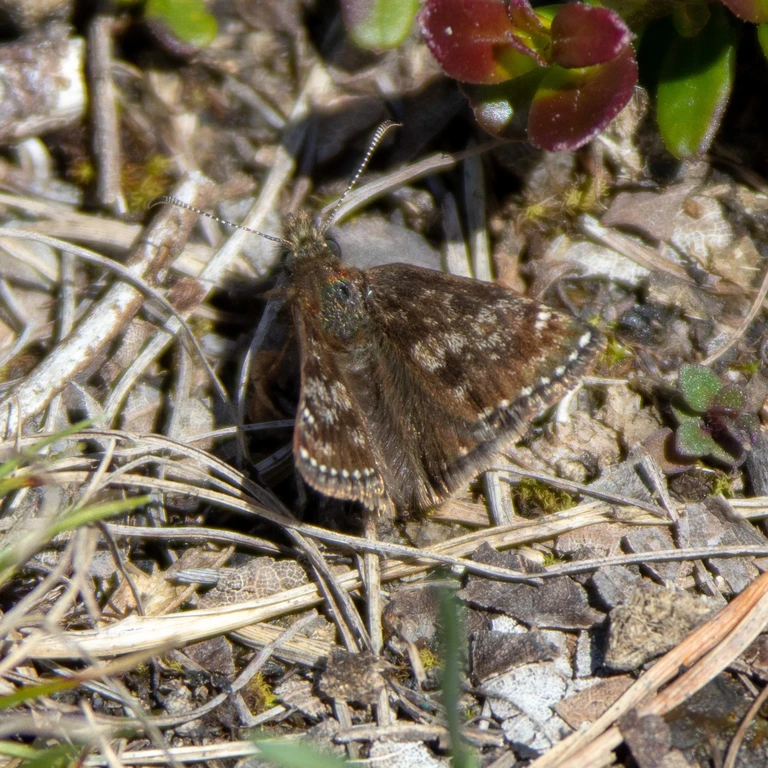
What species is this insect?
Erynnis tages
